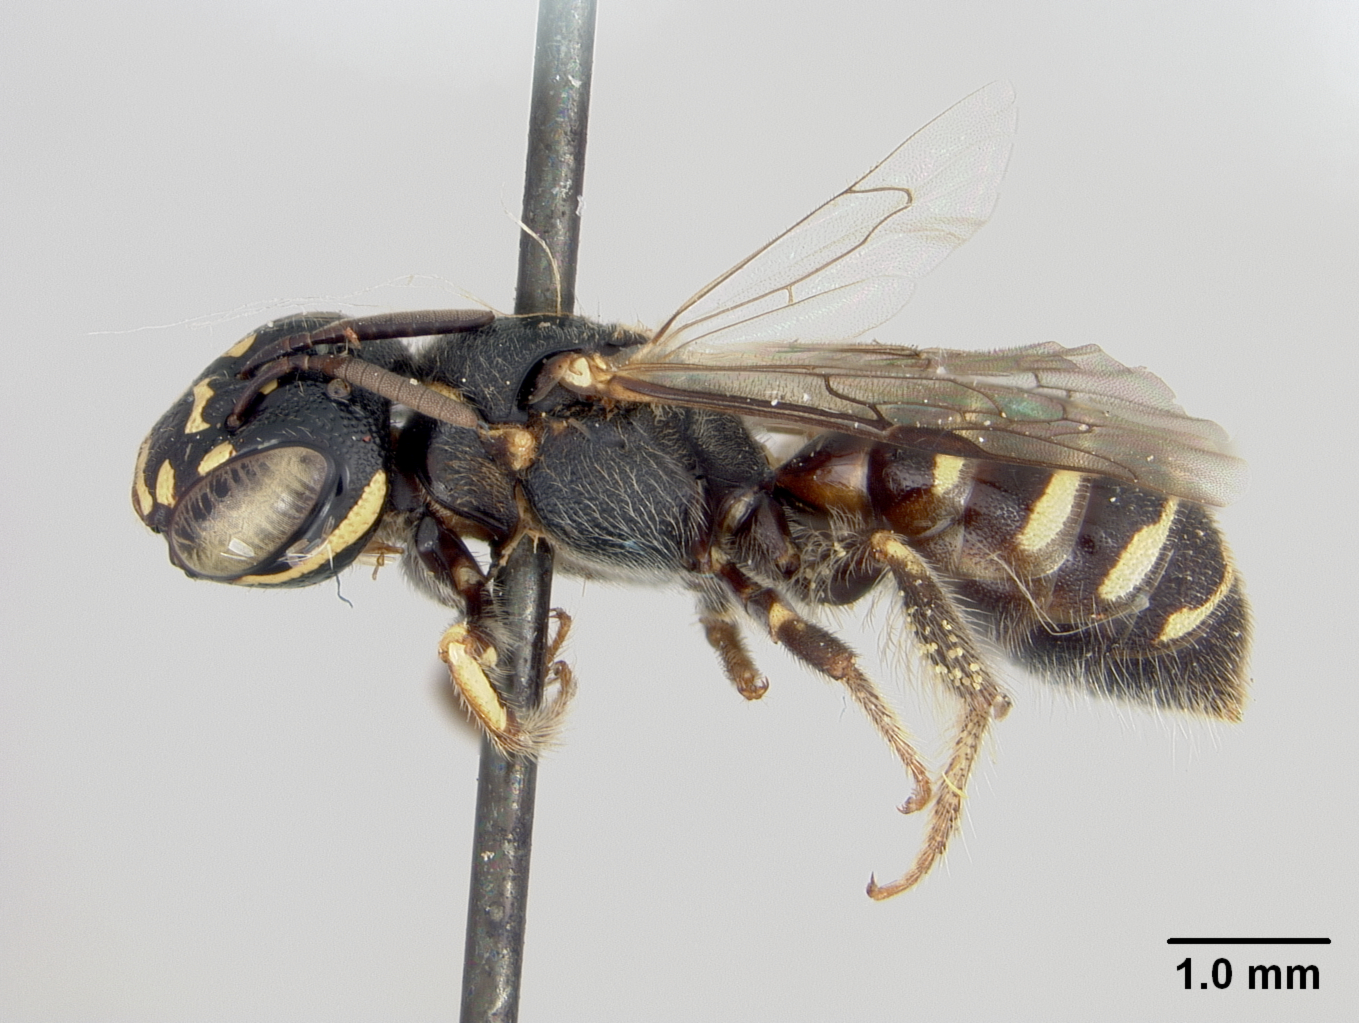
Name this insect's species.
Ceratina tropica
